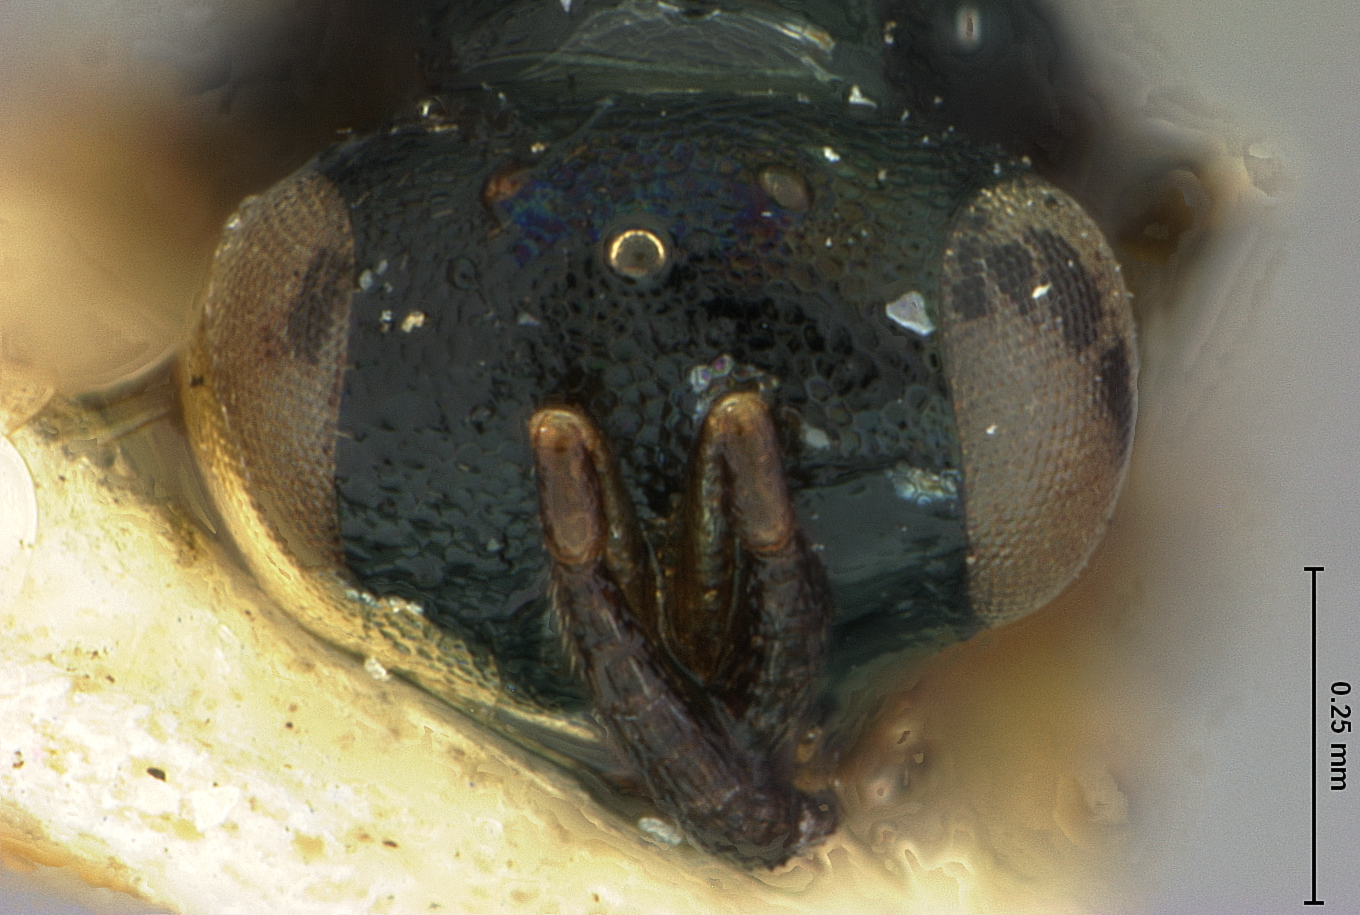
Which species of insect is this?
Arthrolytus pimplae
